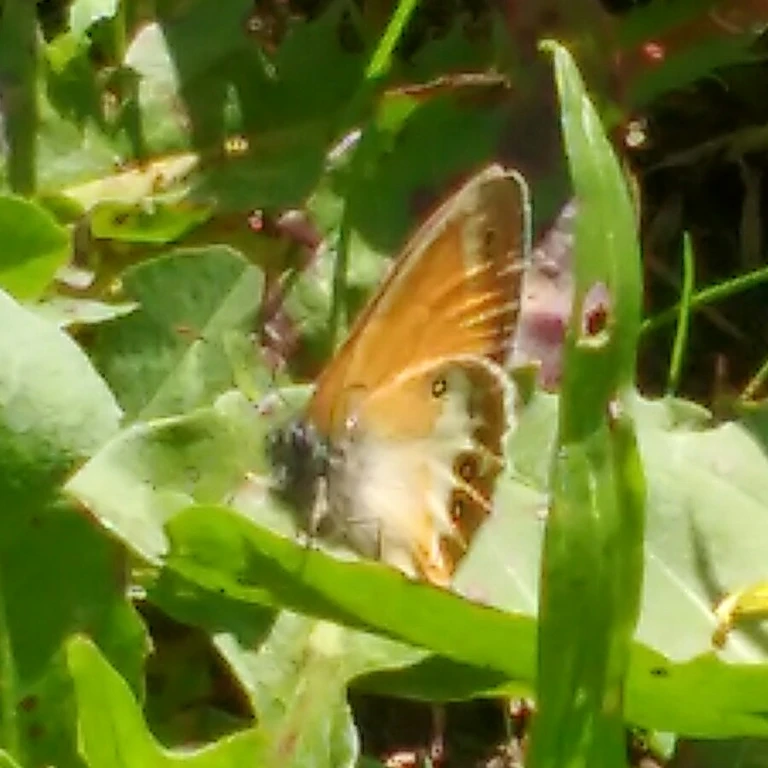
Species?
Coenonympha arcania
